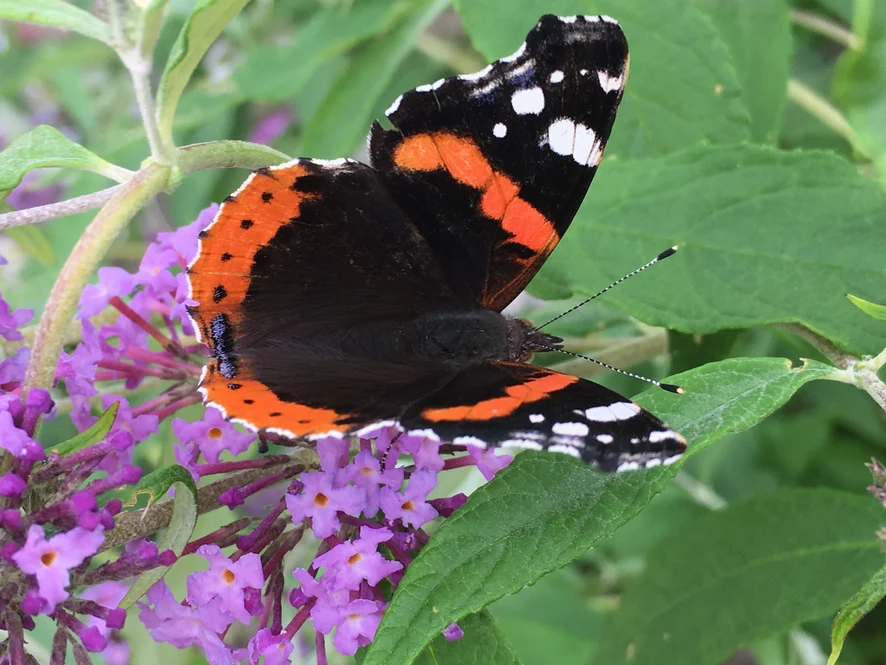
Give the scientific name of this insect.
Vanessa atalanta
